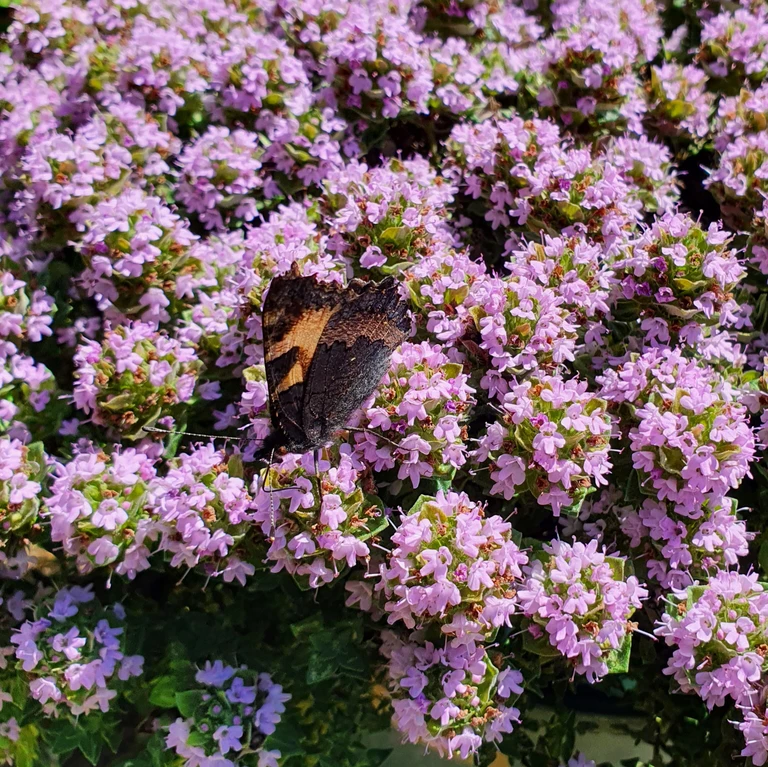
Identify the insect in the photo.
Aglais urticae
